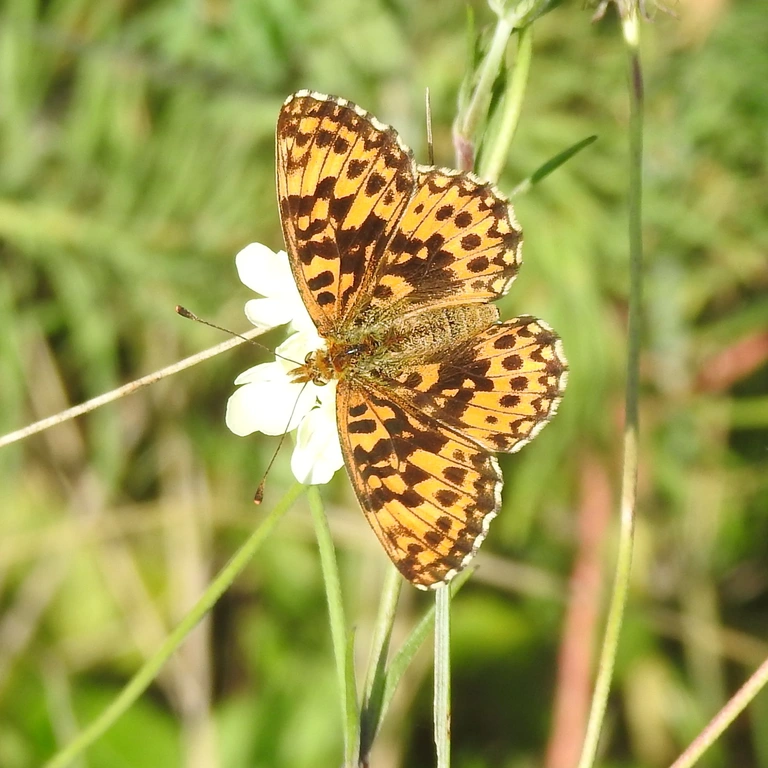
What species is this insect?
Boloria dia
